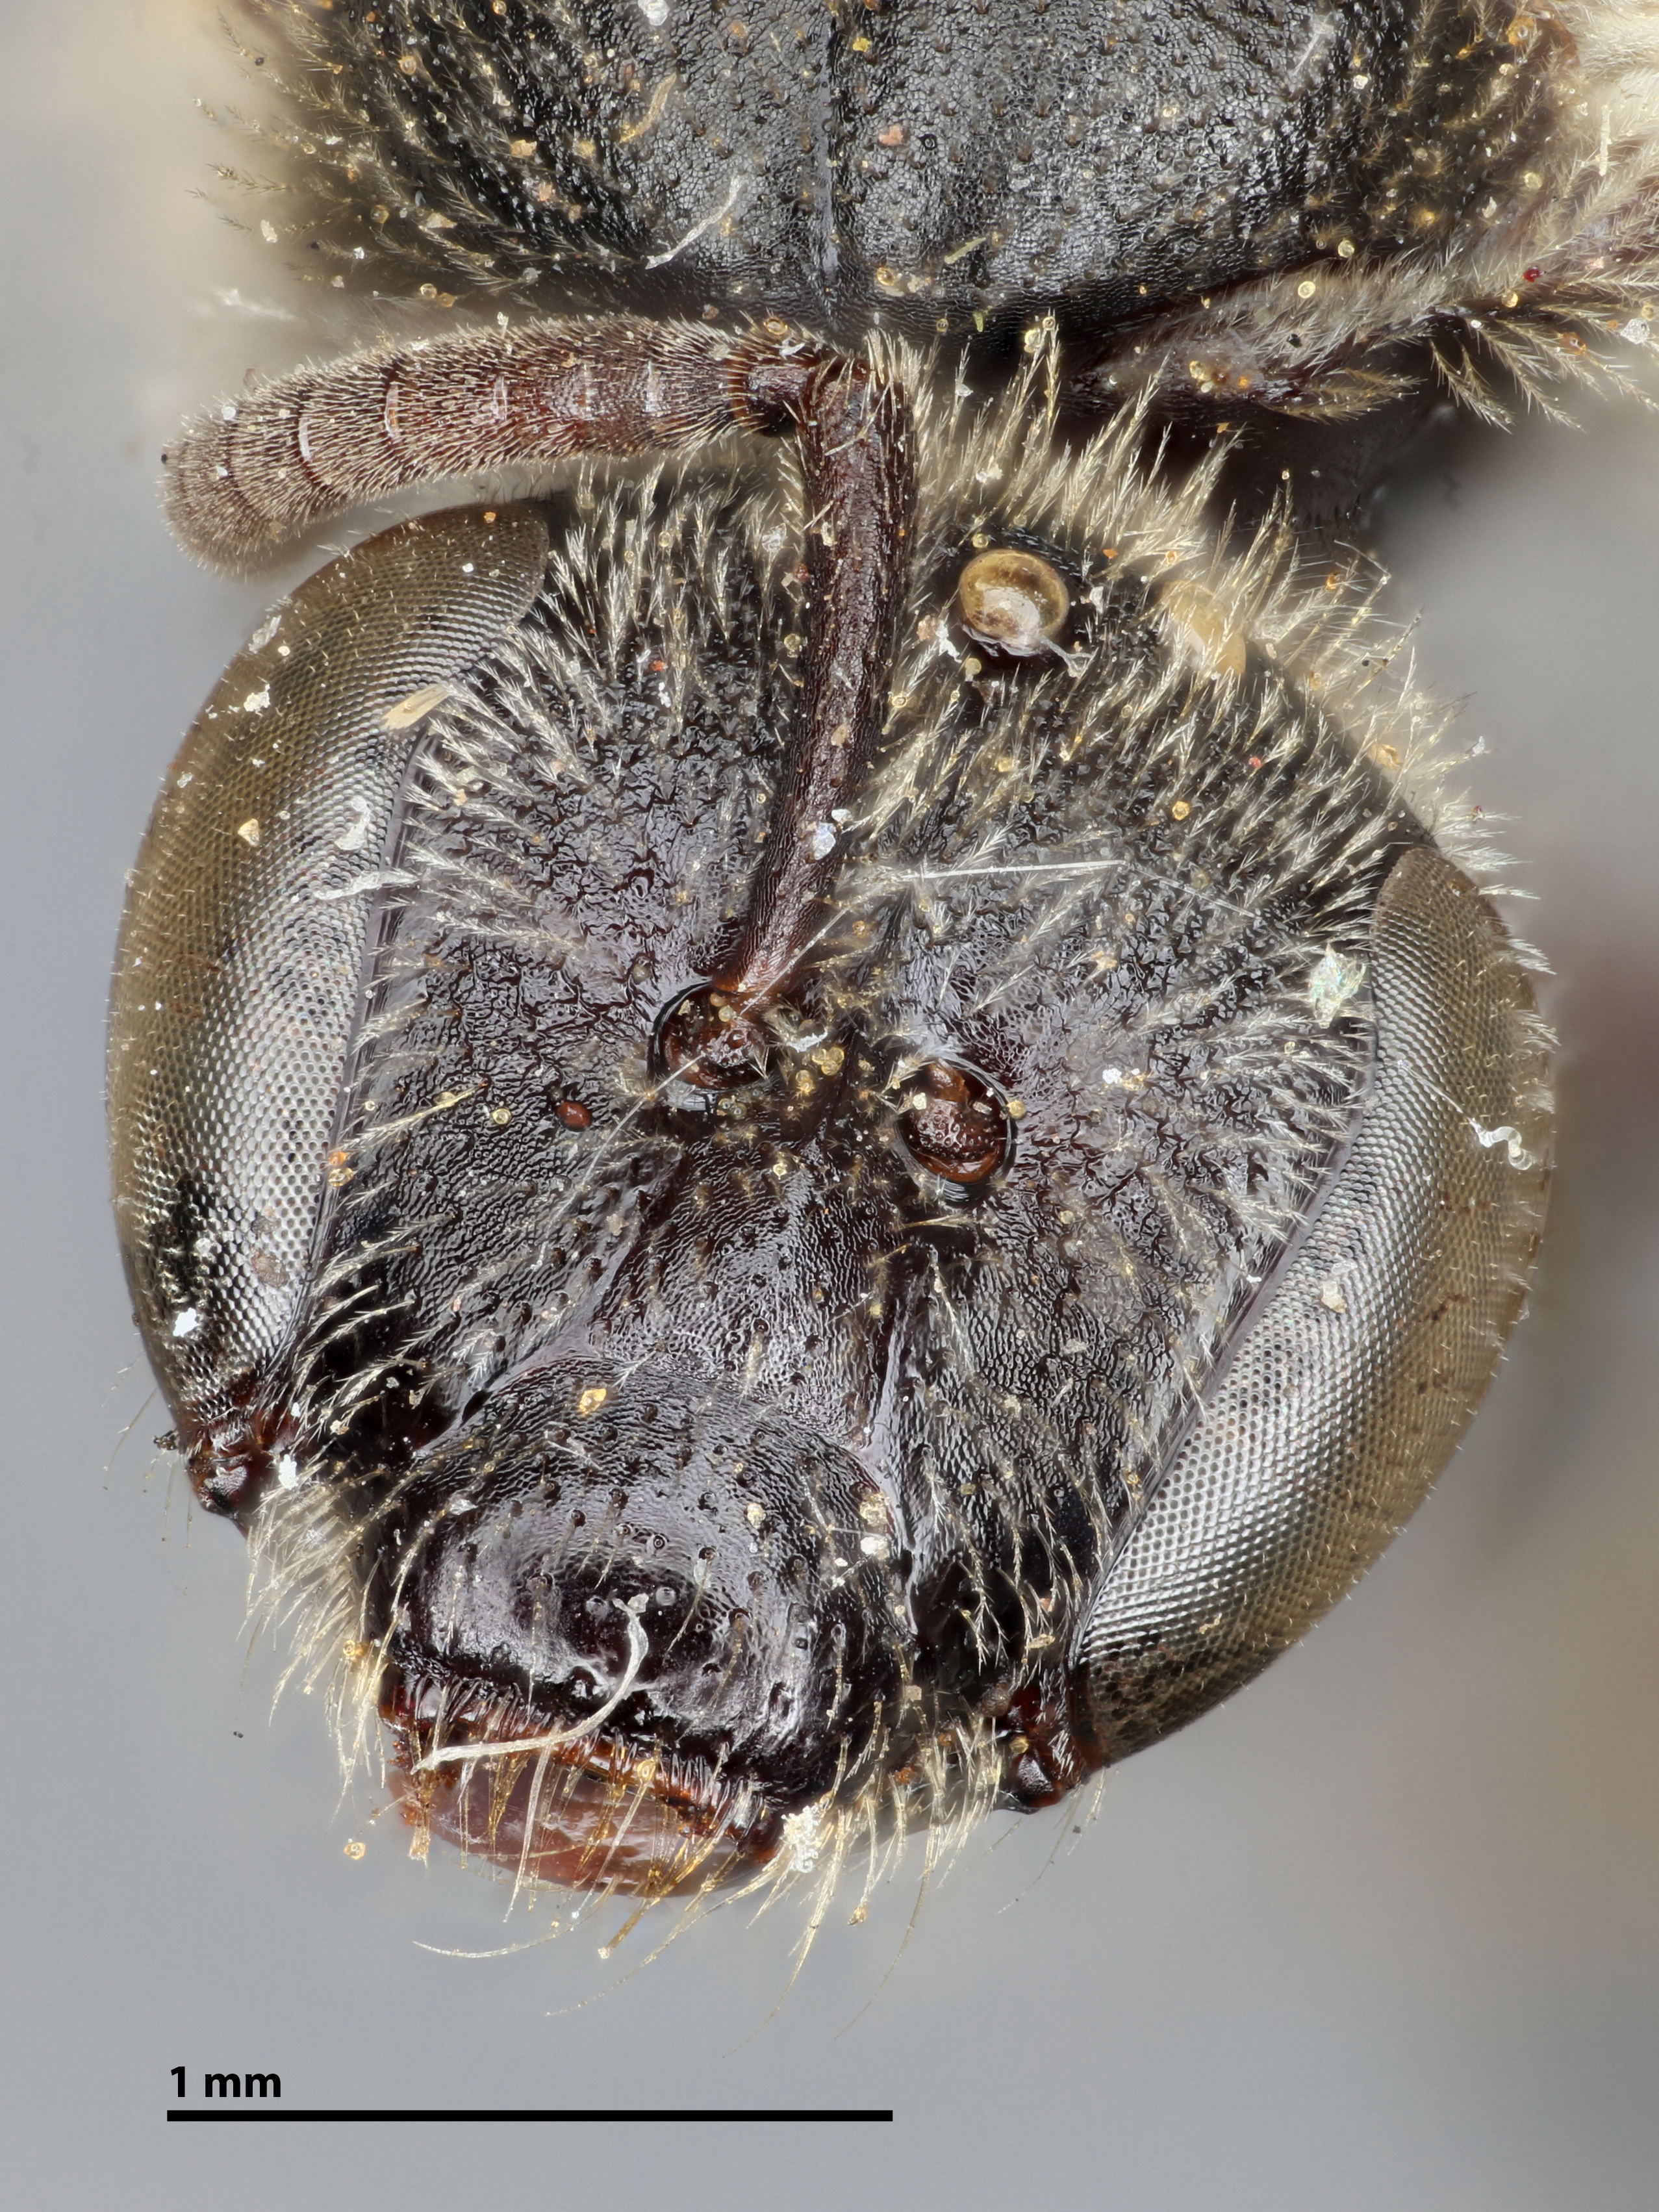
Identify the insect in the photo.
Halictus quebecensis
